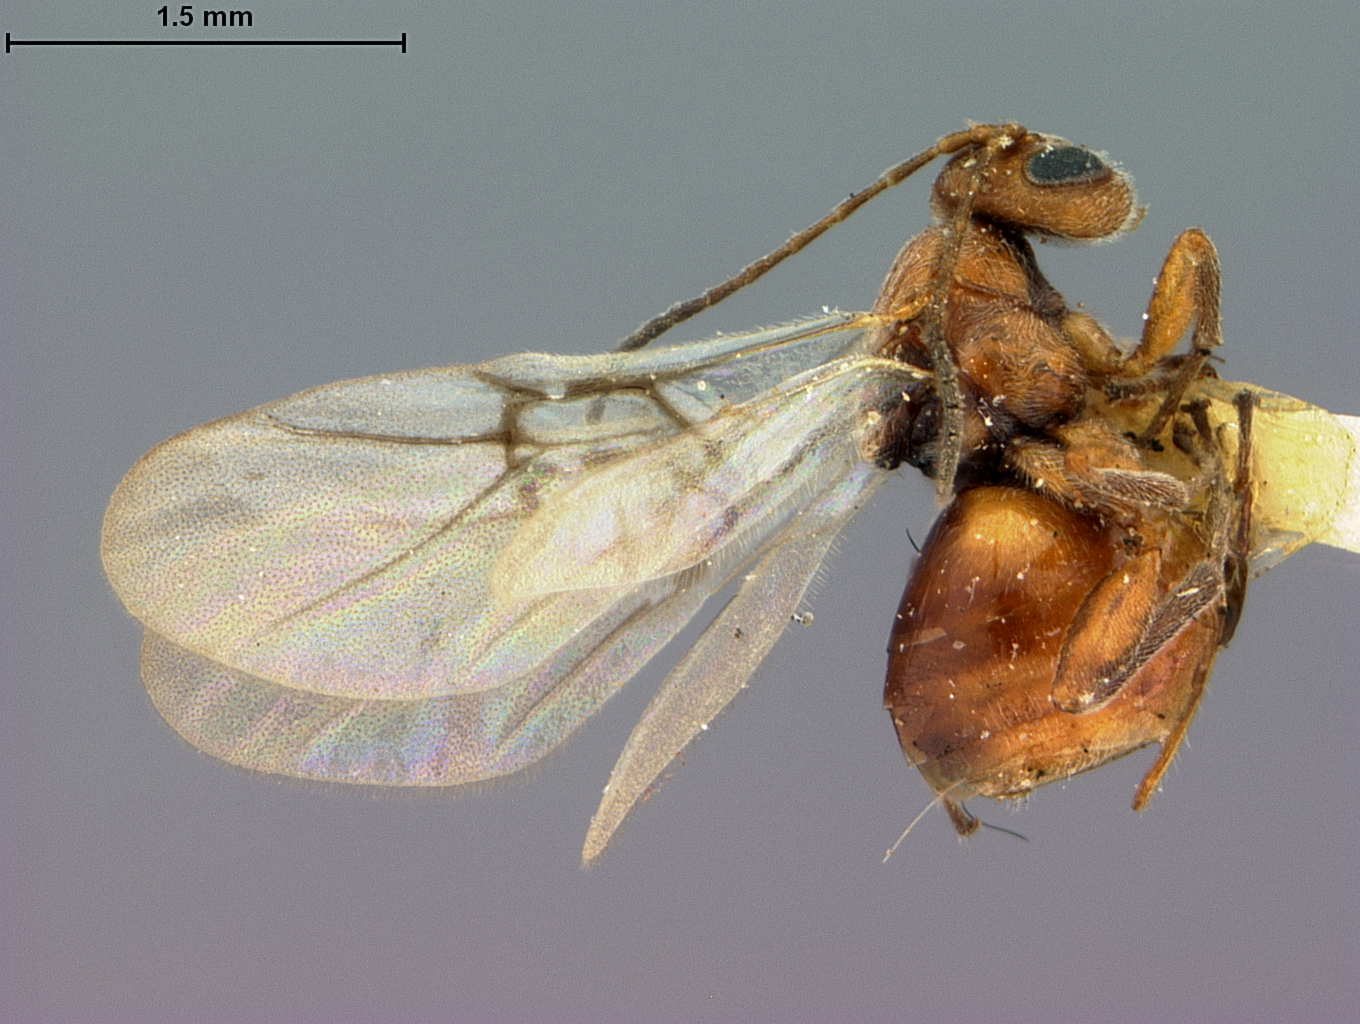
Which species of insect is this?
Cynips chrysolepidicola
